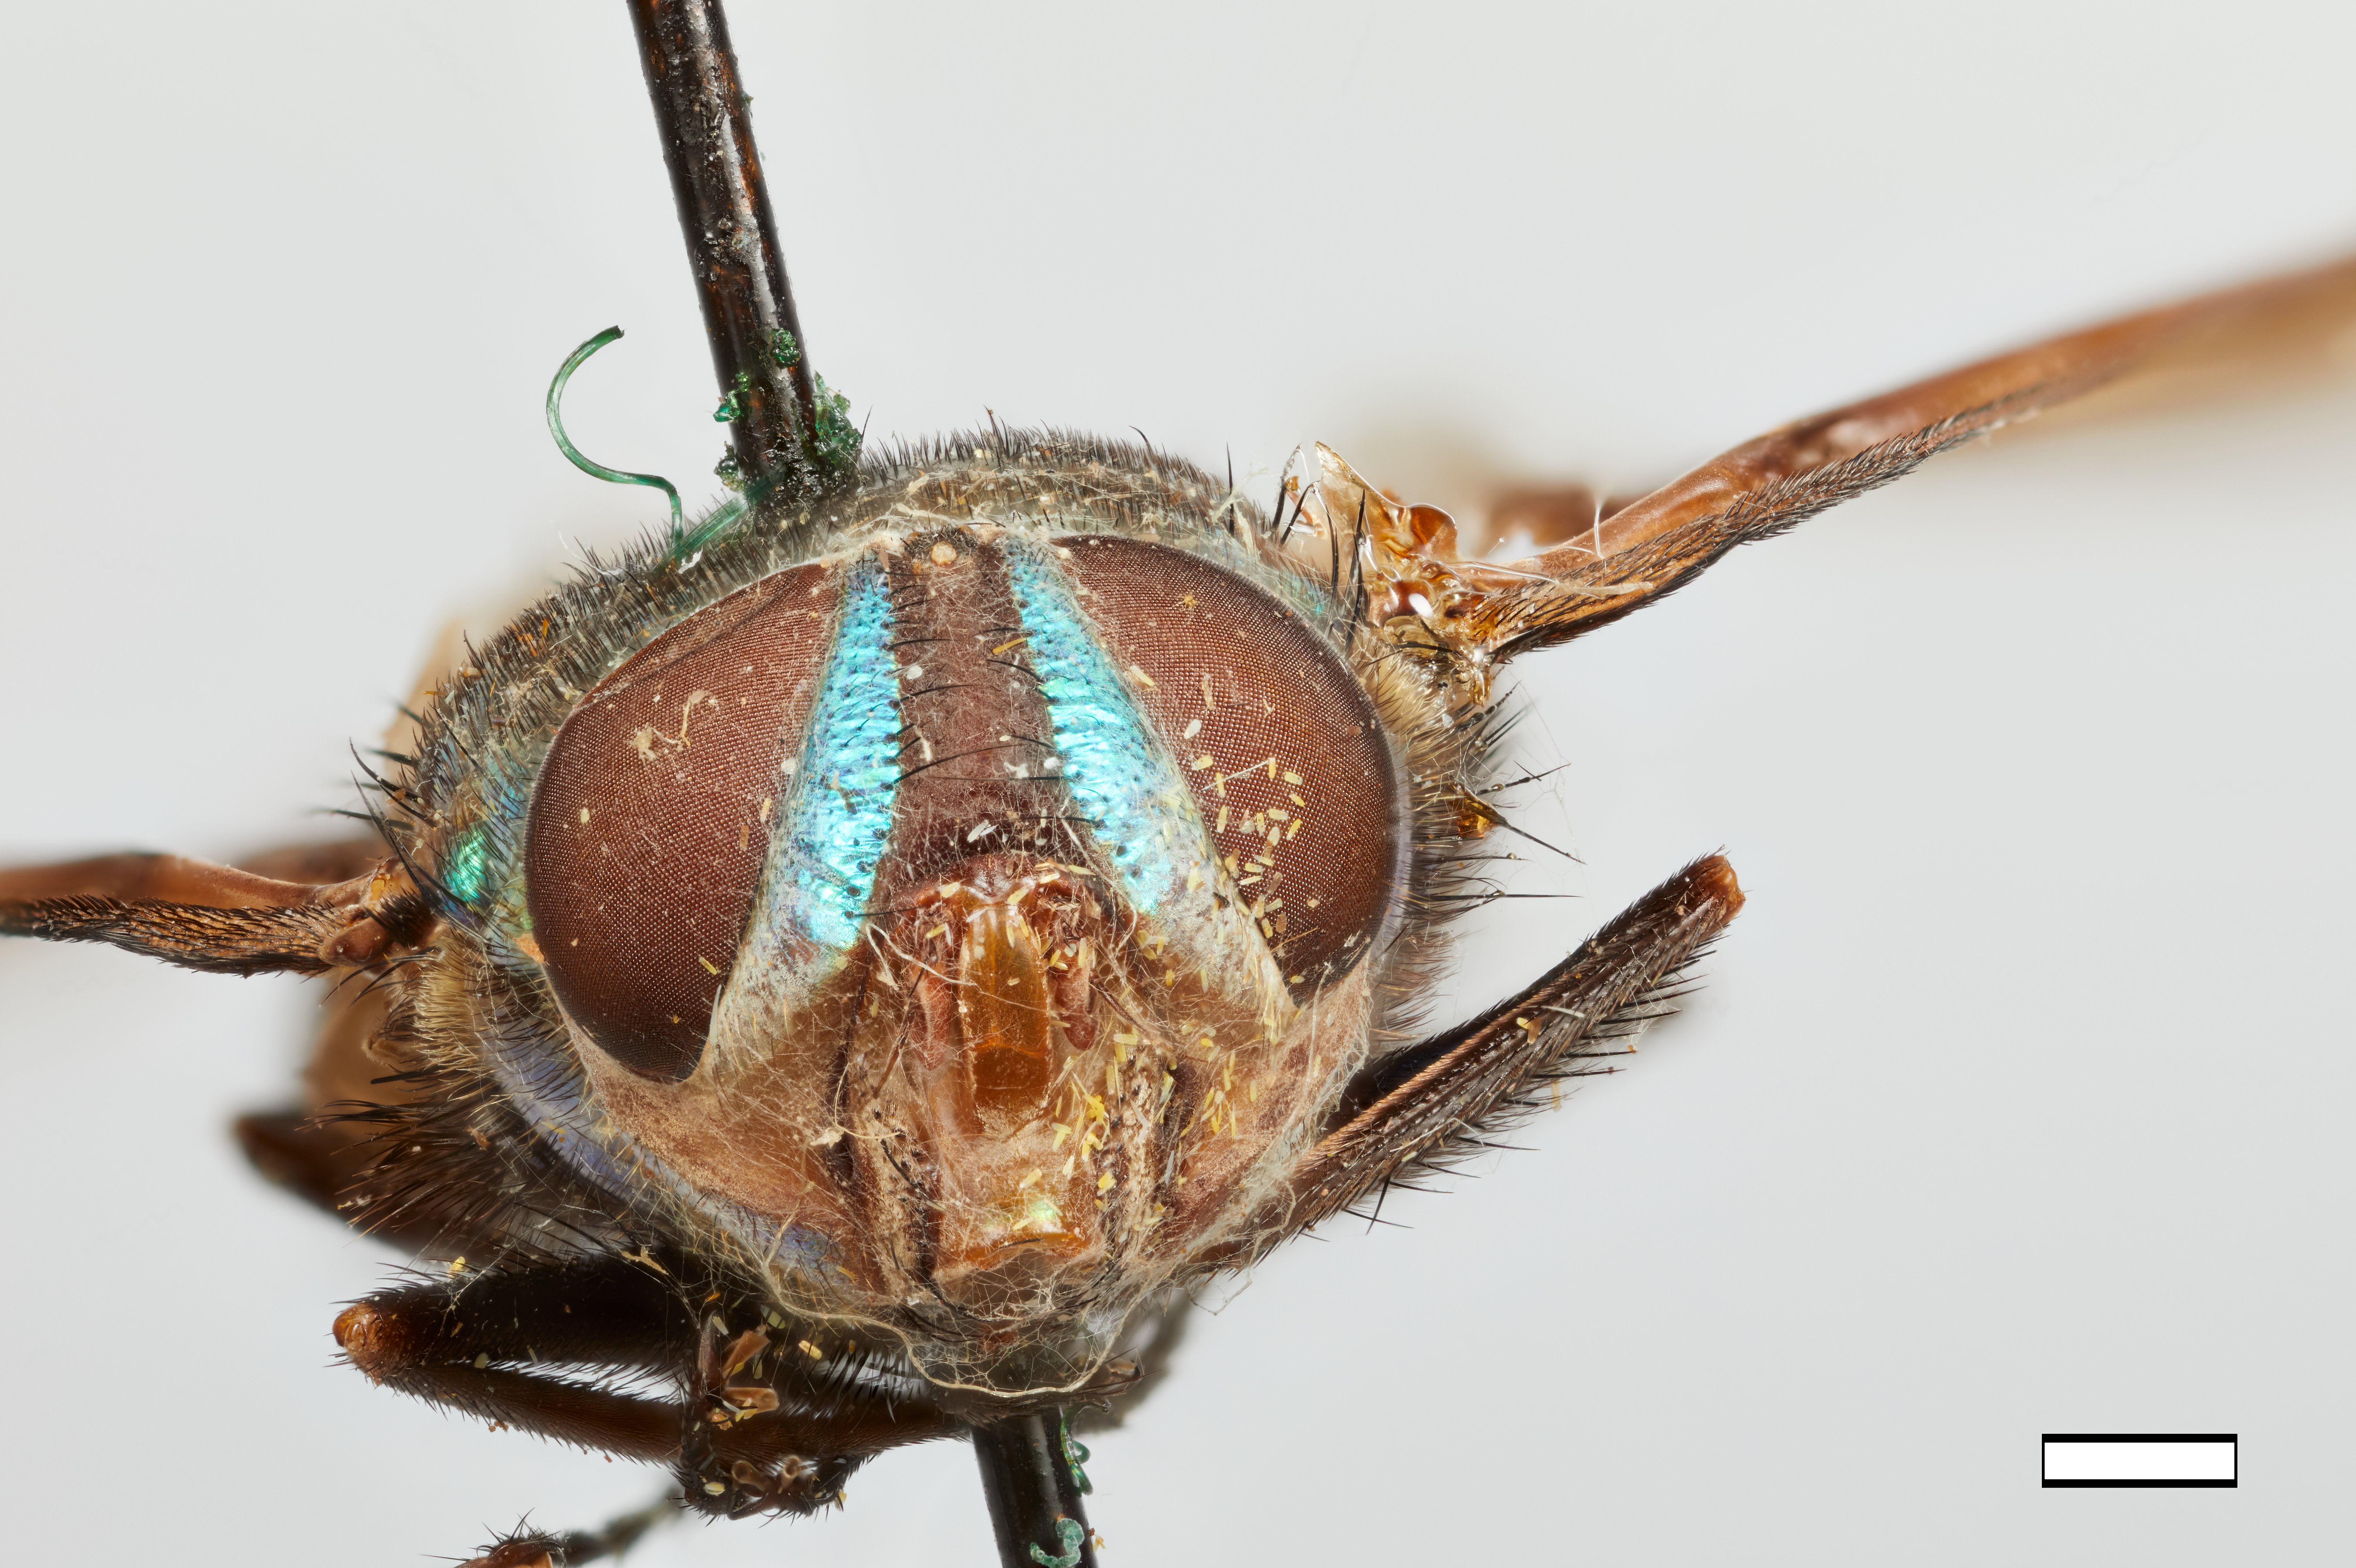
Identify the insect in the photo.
Philippoformosia splendida
